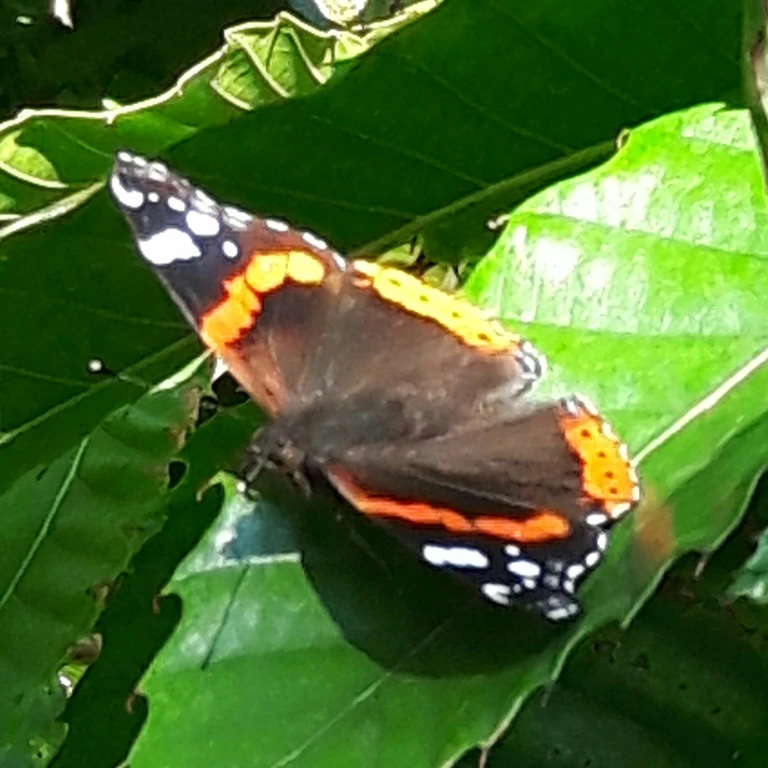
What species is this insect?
Vanessa atalanta
